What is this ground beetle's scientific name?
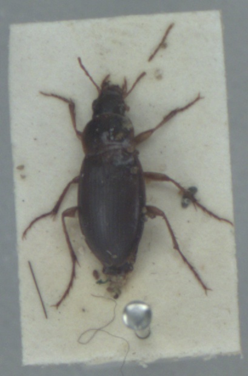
Calathus mollis
